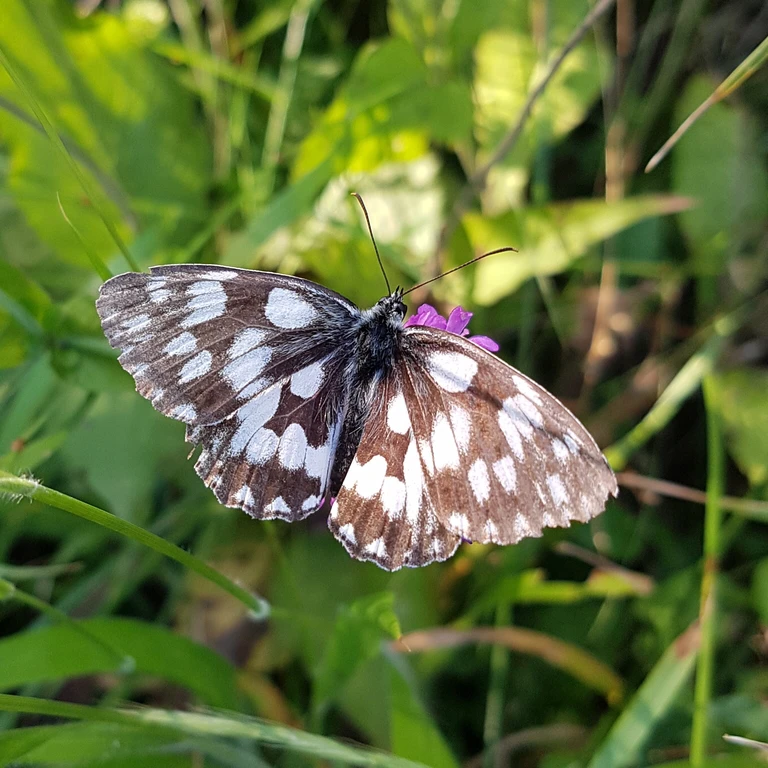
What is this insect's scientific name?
Melanargia galathea
